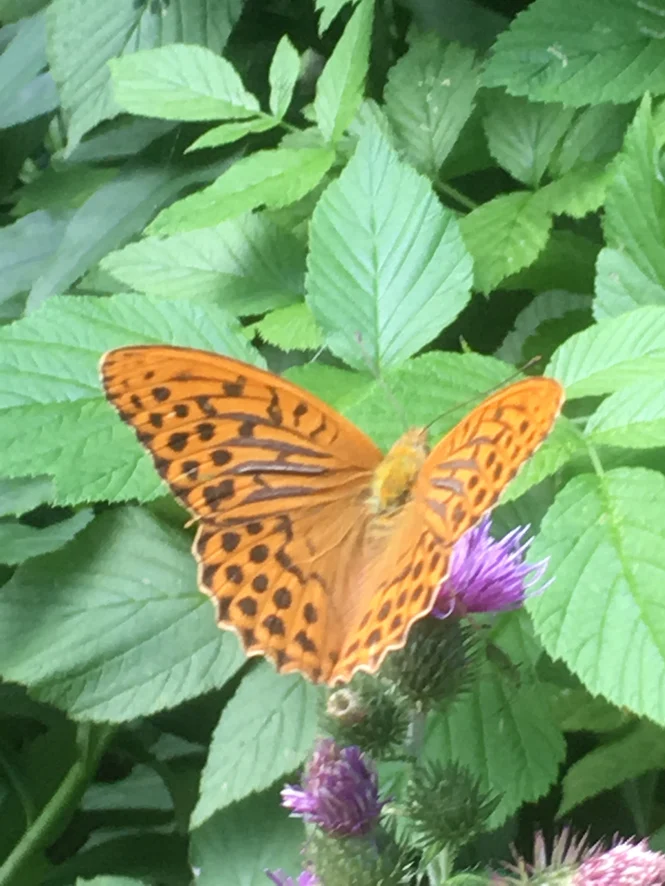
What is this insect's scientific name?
Argynnis paphia
